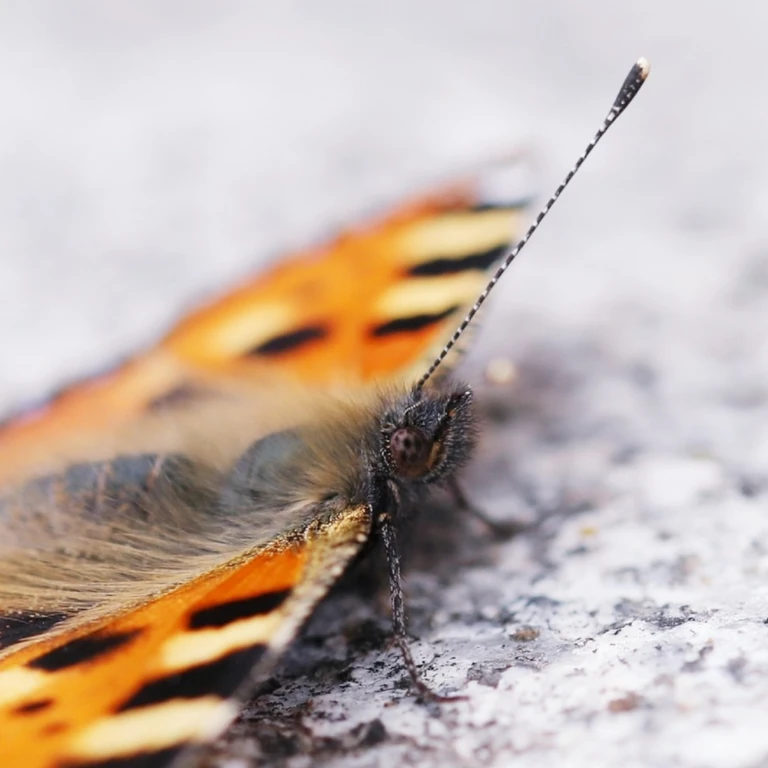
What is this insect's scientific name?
Aglais urticae
